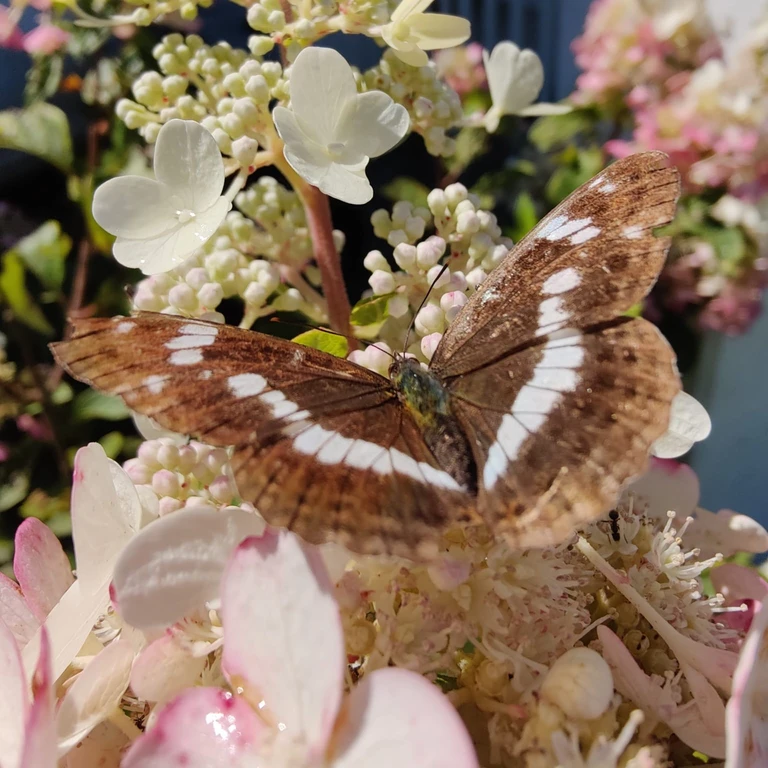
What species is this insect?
Limenitis camilla (also Ladoga camilla)
